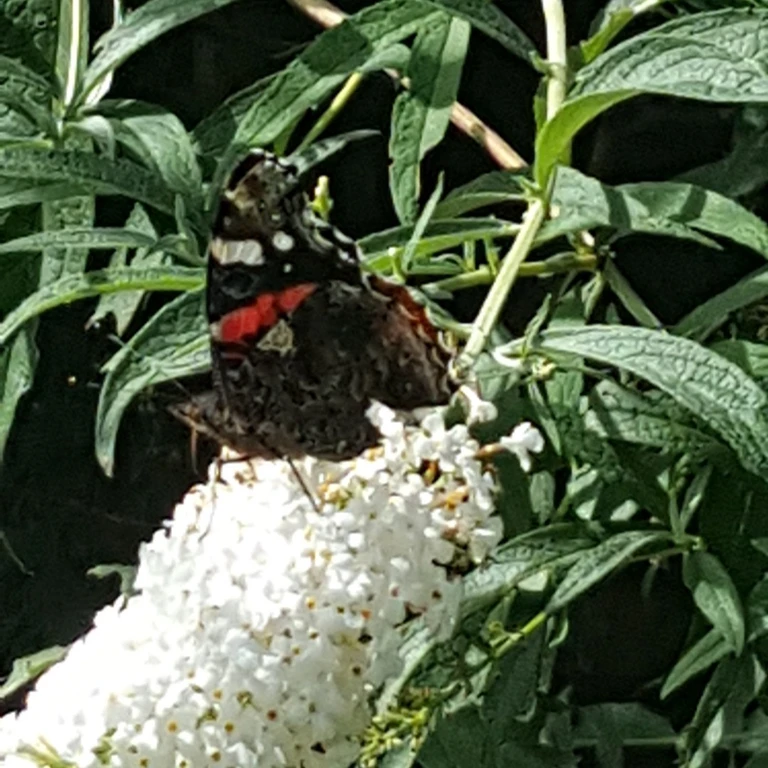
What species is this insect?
Vanessa atalanta
